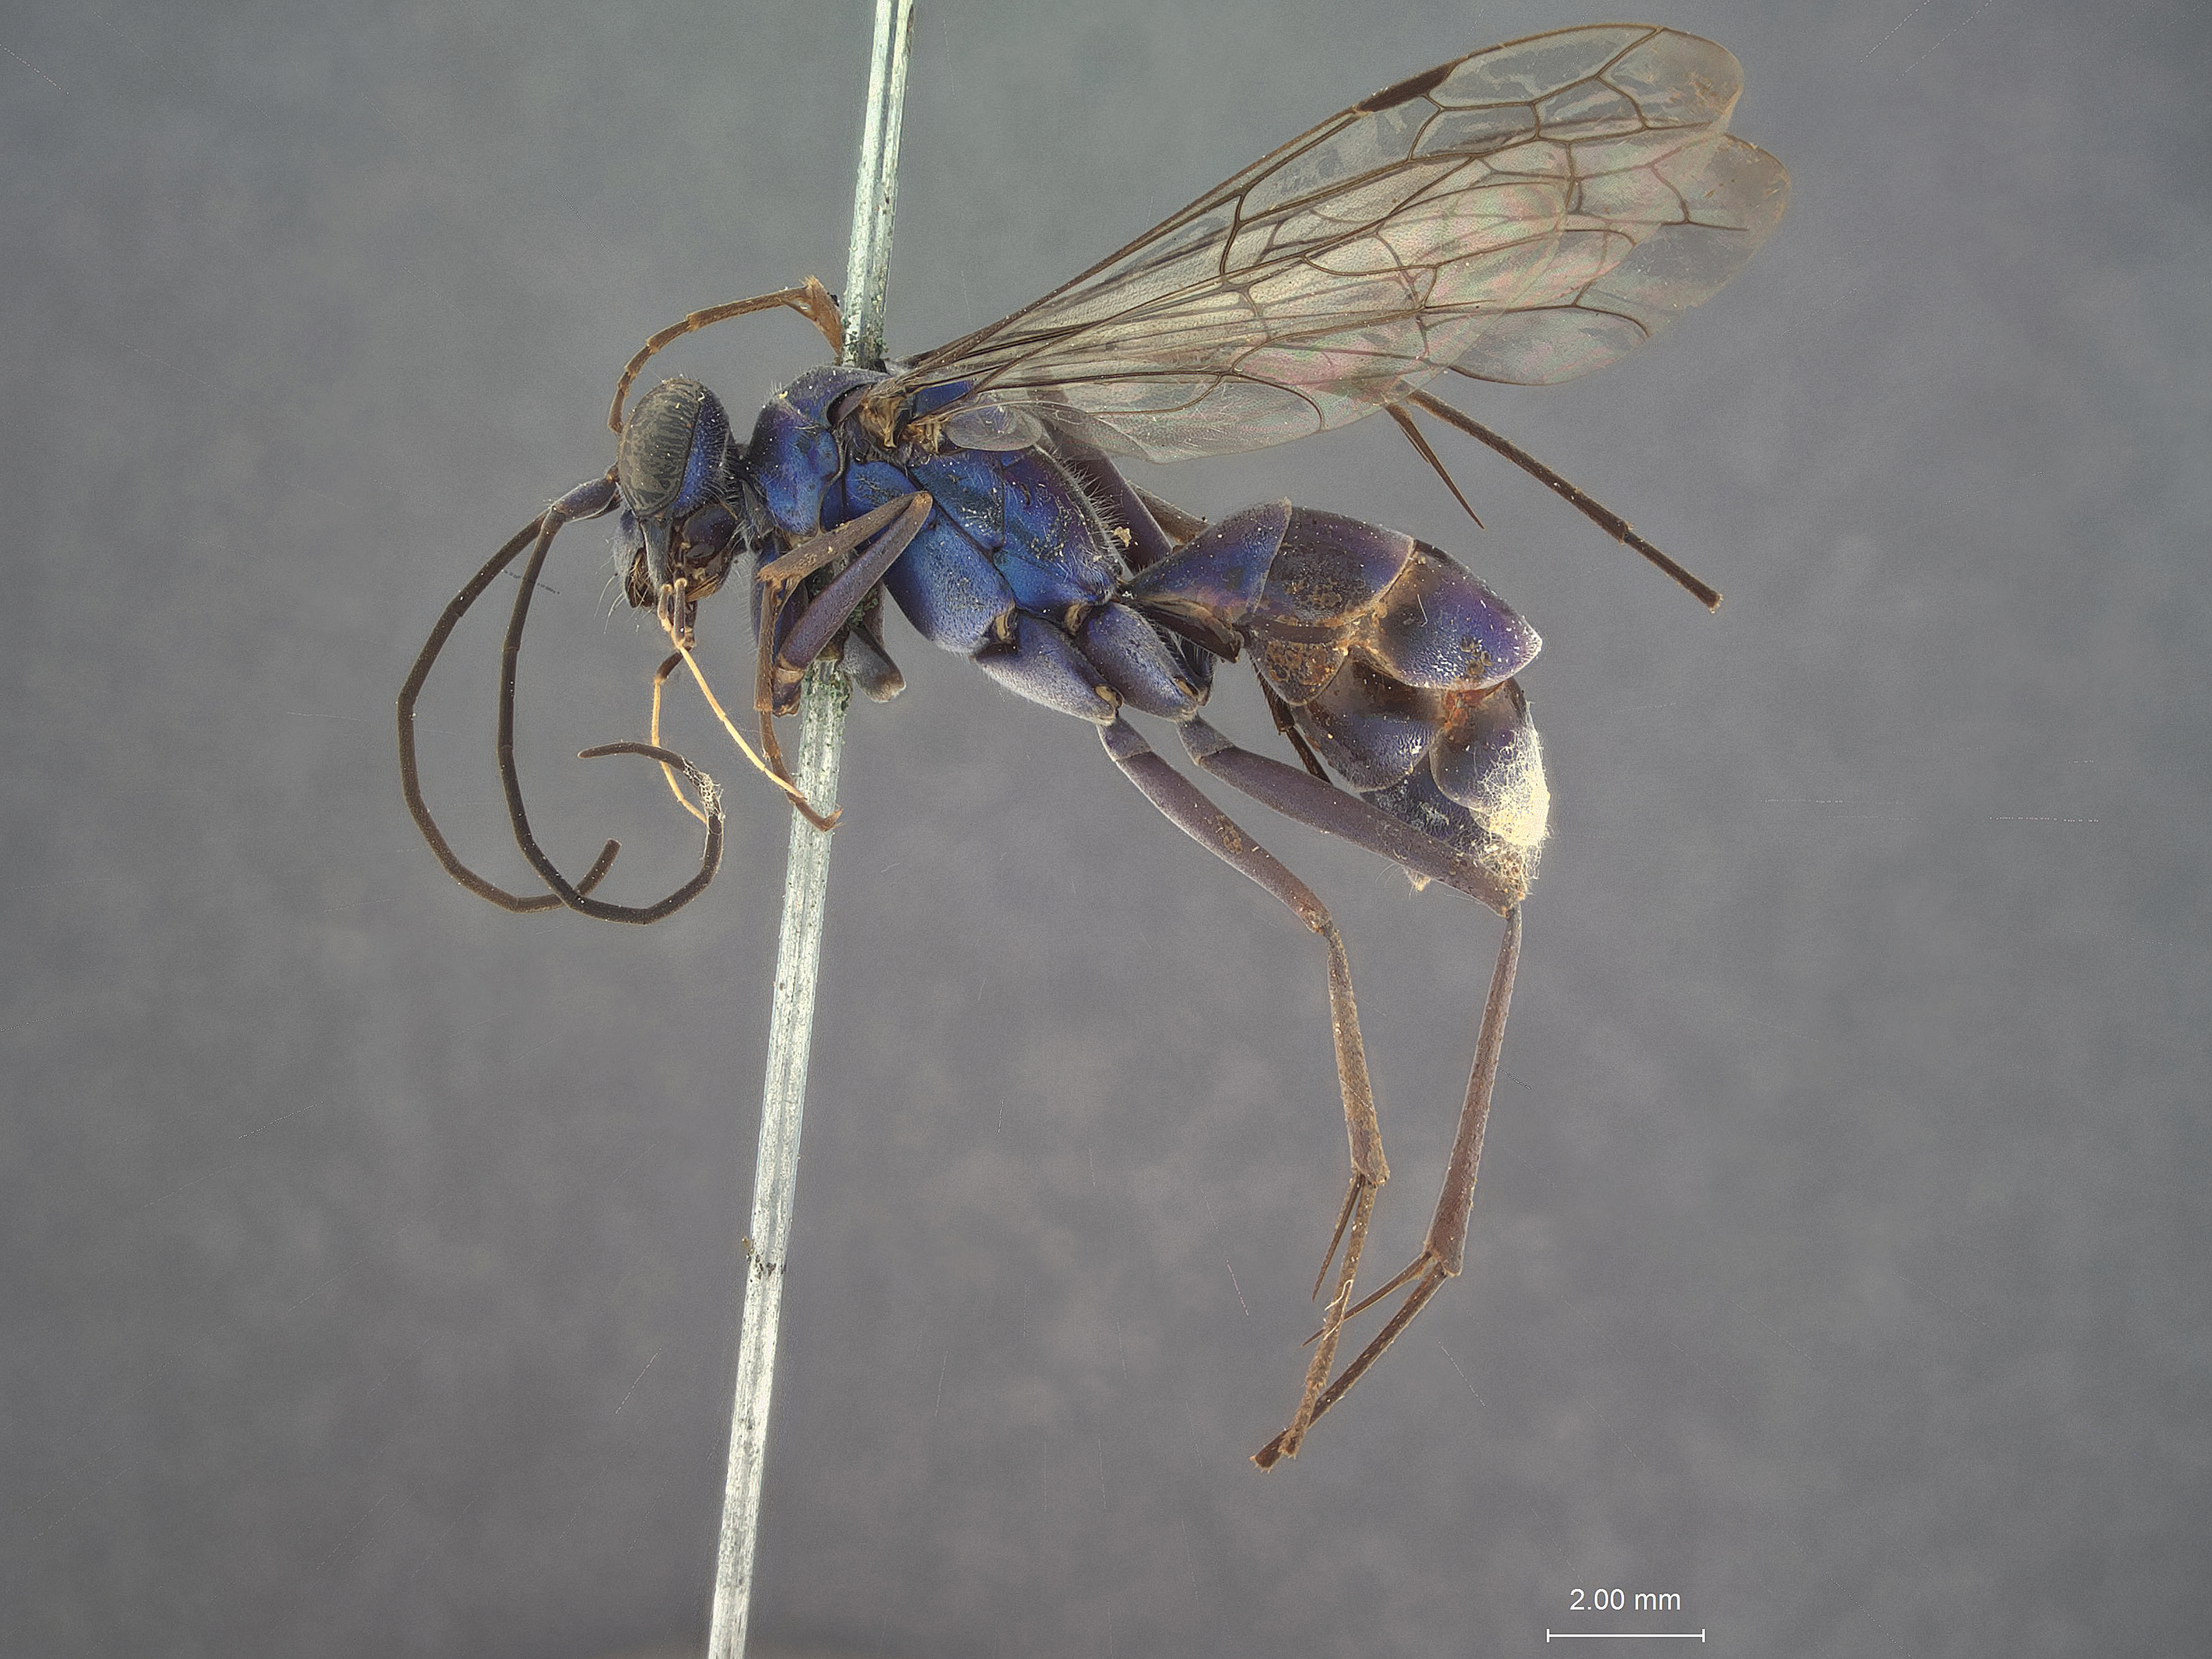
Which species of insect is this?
Pseudagenia bakeri
